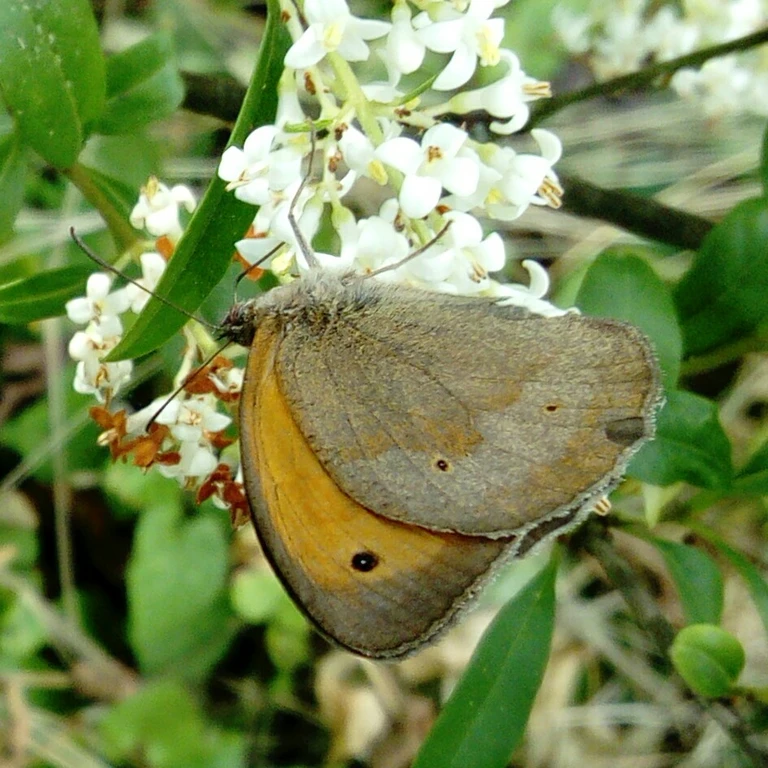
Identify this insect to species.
Maniola jurtina
